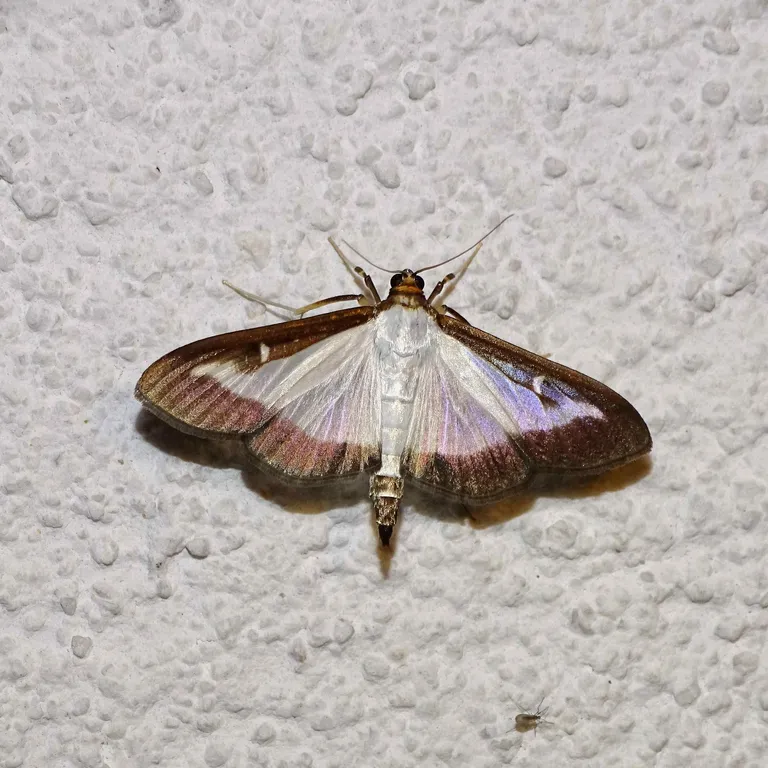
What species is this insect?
Cydalima perspectalis
